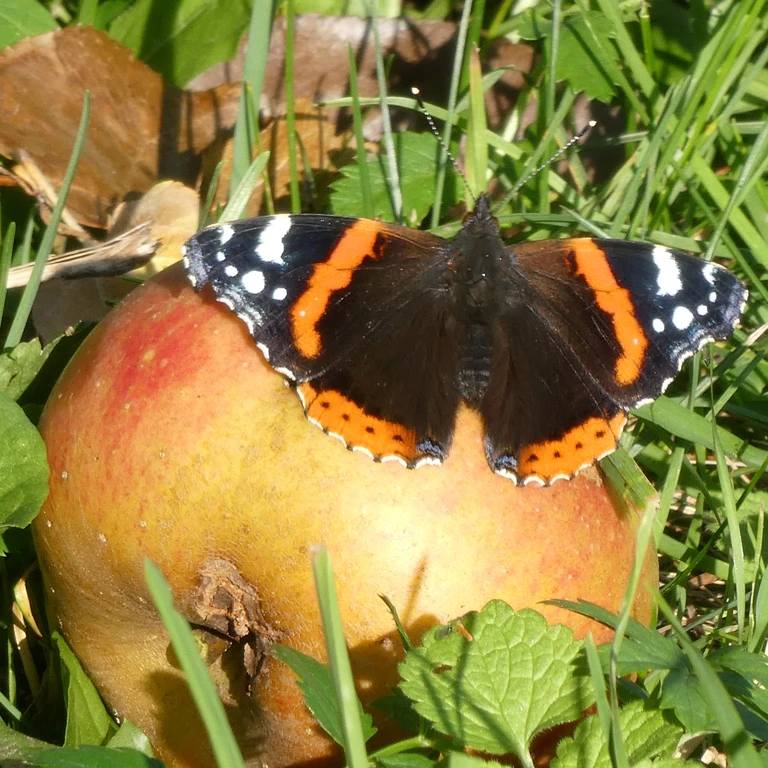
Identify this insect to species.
Vanessa atalanta
